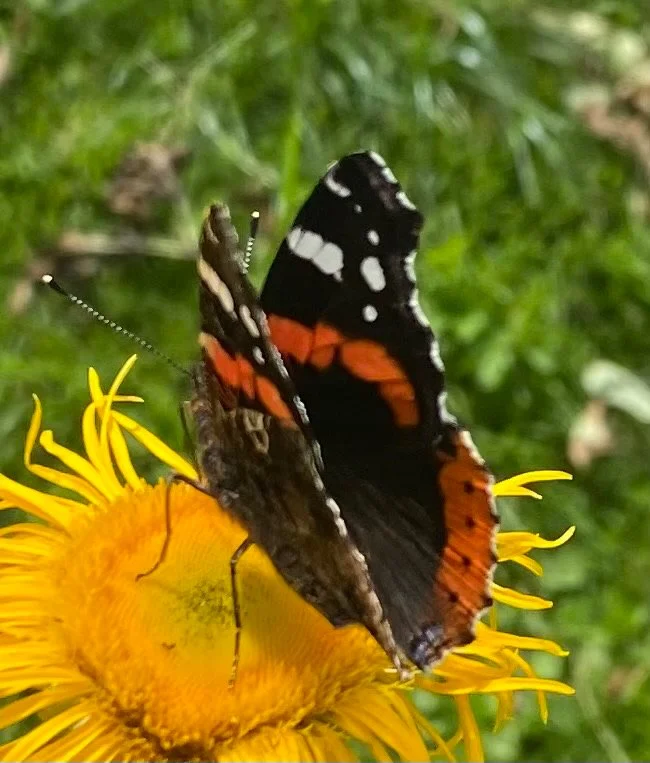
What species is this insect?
Vanessa atalanta
